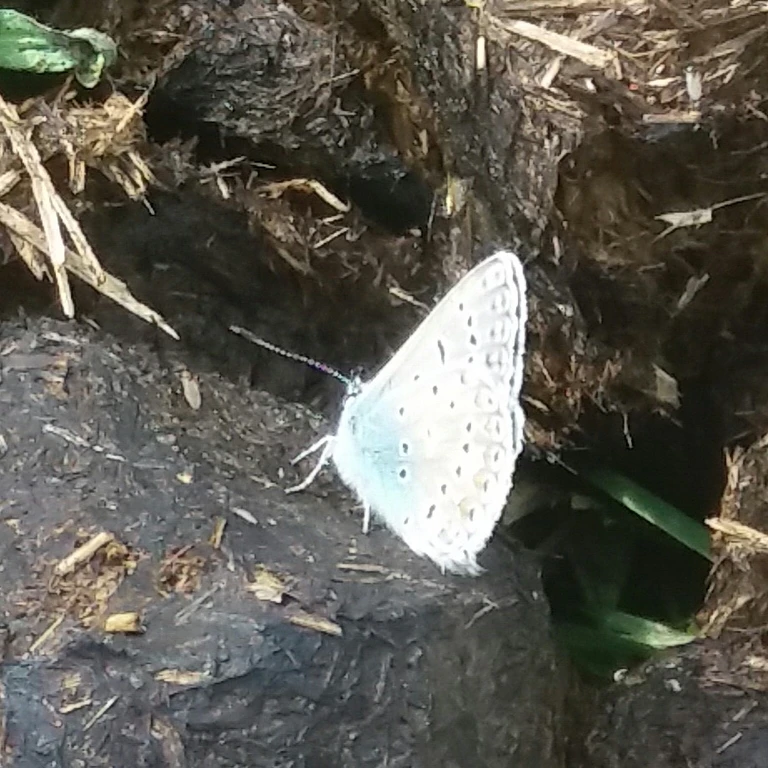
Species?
Polyommatus icarus
